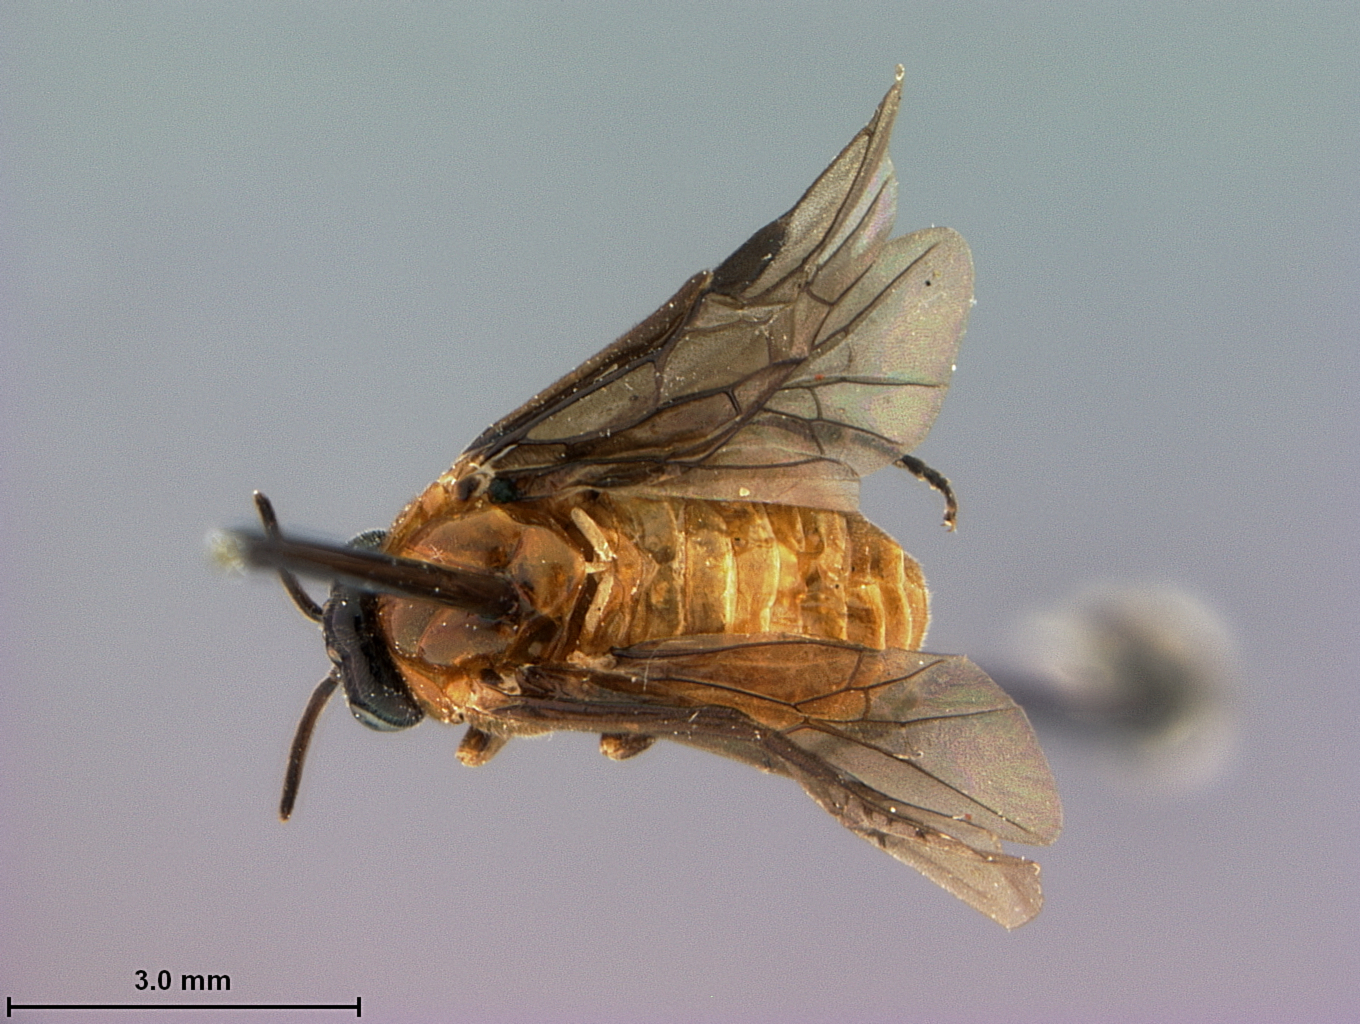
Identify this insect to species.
Ptenus bicolor
